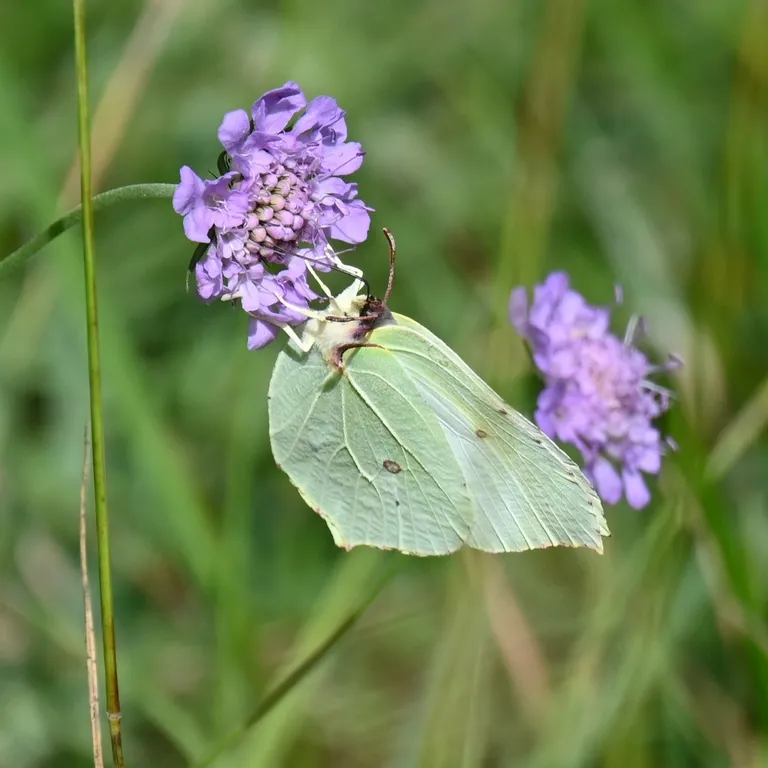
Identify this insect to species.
Gonepteryx rhamni
